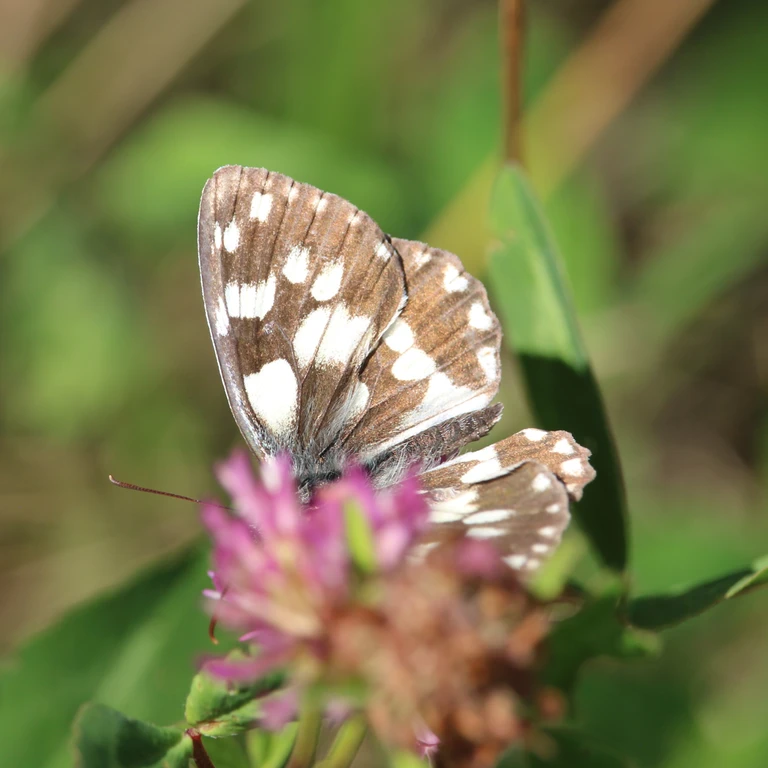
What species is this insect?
Melanargia galathea
